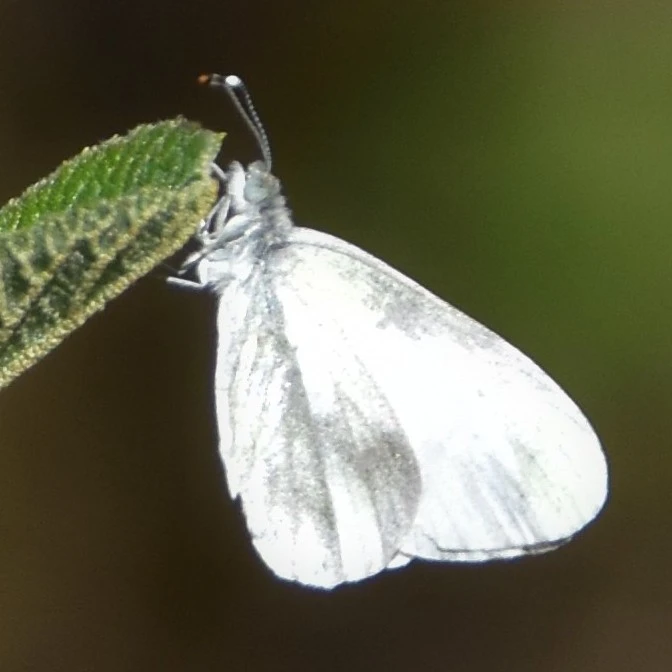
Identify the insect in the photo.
Leptidea sinapis/juvernica
